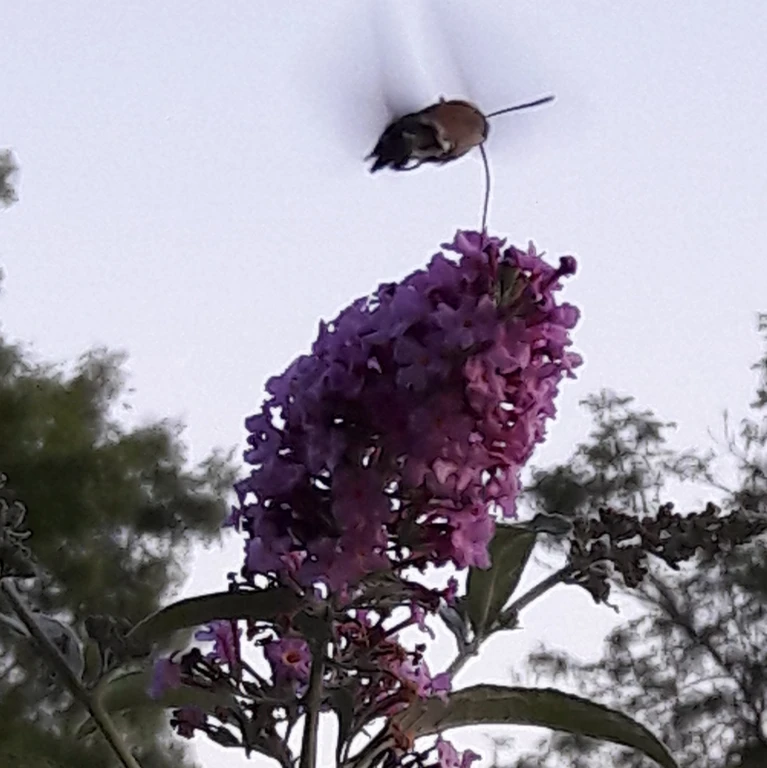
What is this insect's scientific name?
Macroglossum stellatarum
